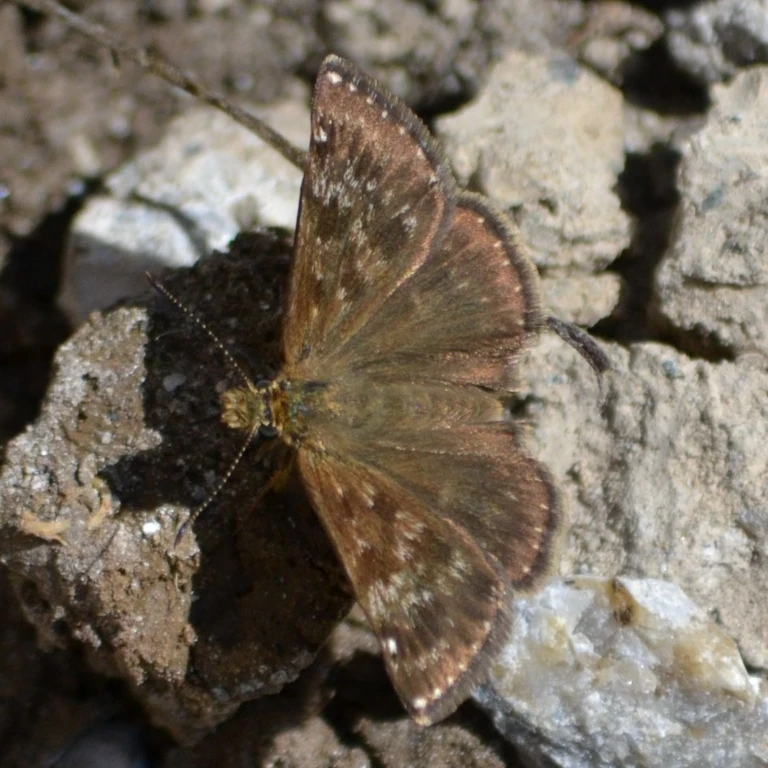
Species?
Erynnis tages
